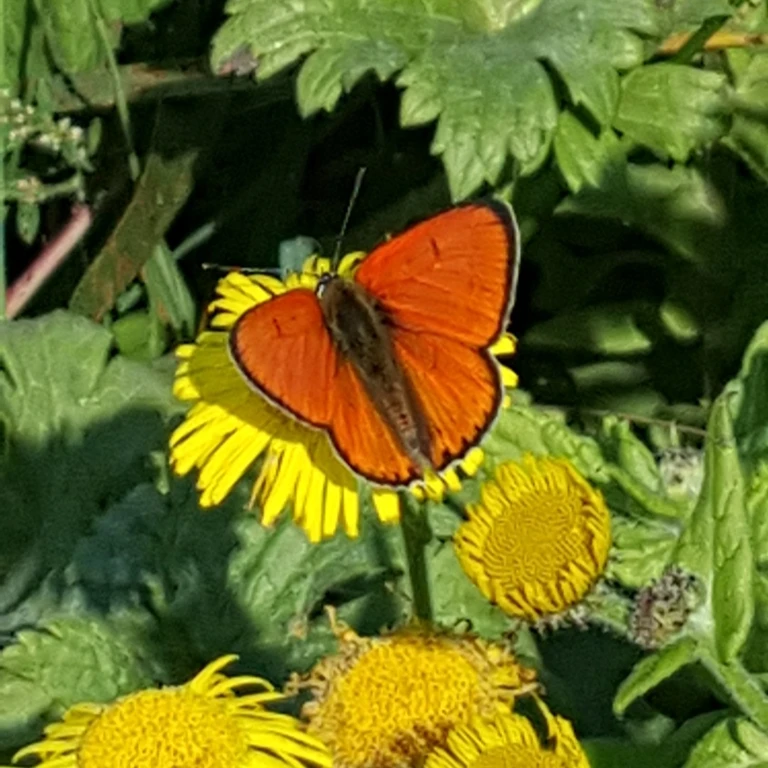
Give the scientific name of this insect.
Lycaena dispar
